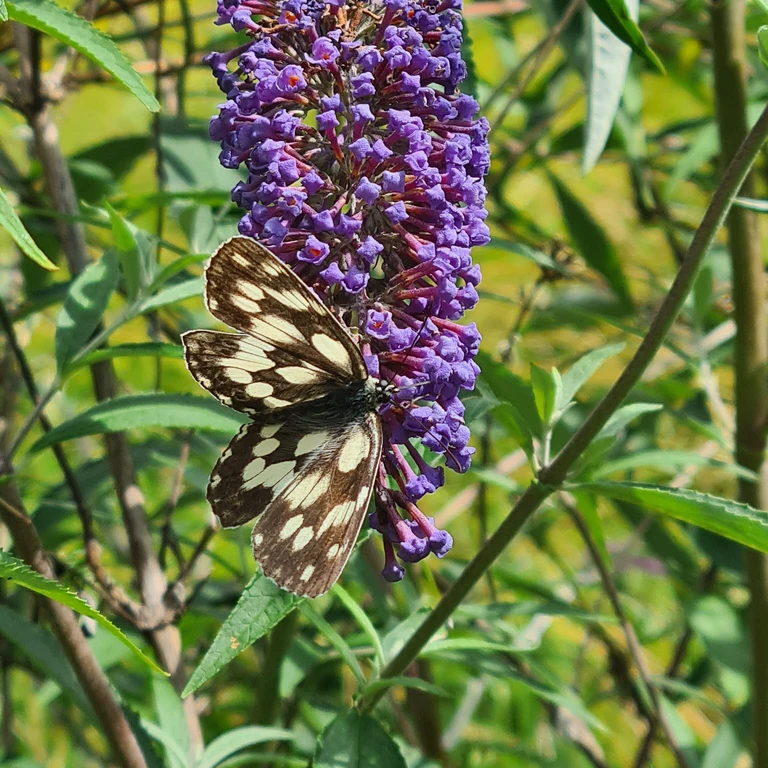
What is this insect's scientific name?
Melanargia galathea
